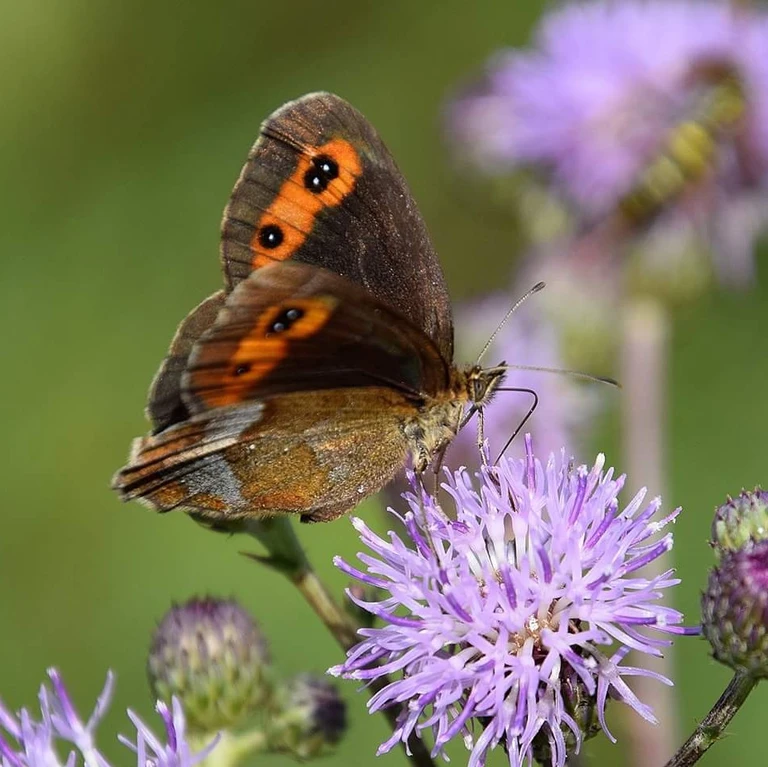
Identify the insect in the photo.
Erebia aethiops
